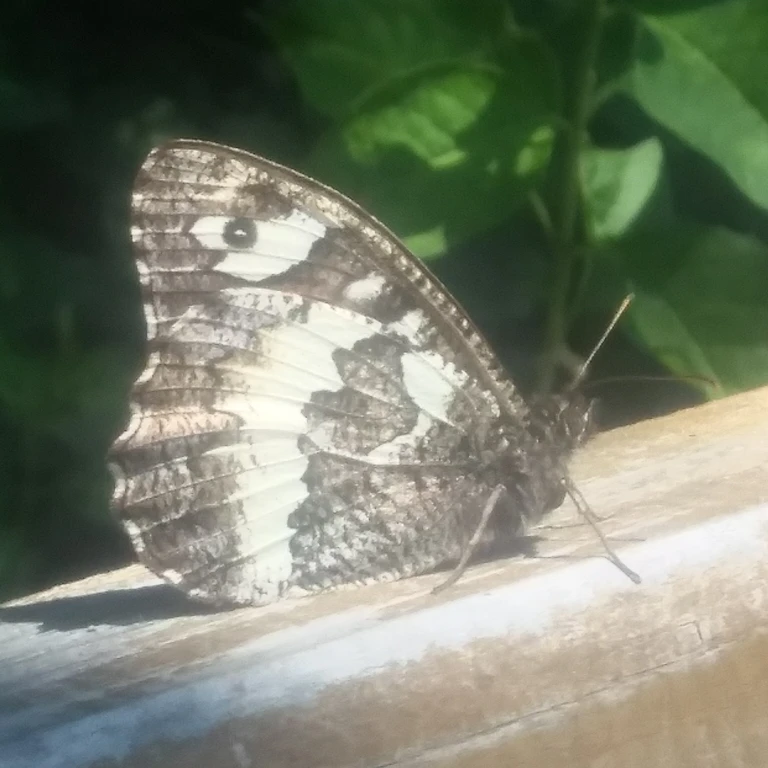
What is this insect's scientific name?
Brintesia circe
